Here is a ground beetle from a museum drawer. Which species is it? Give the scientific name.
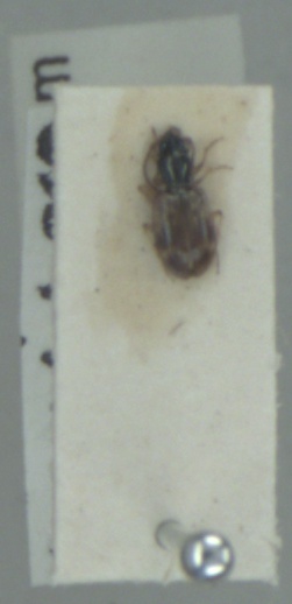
Bembidion articulatum
